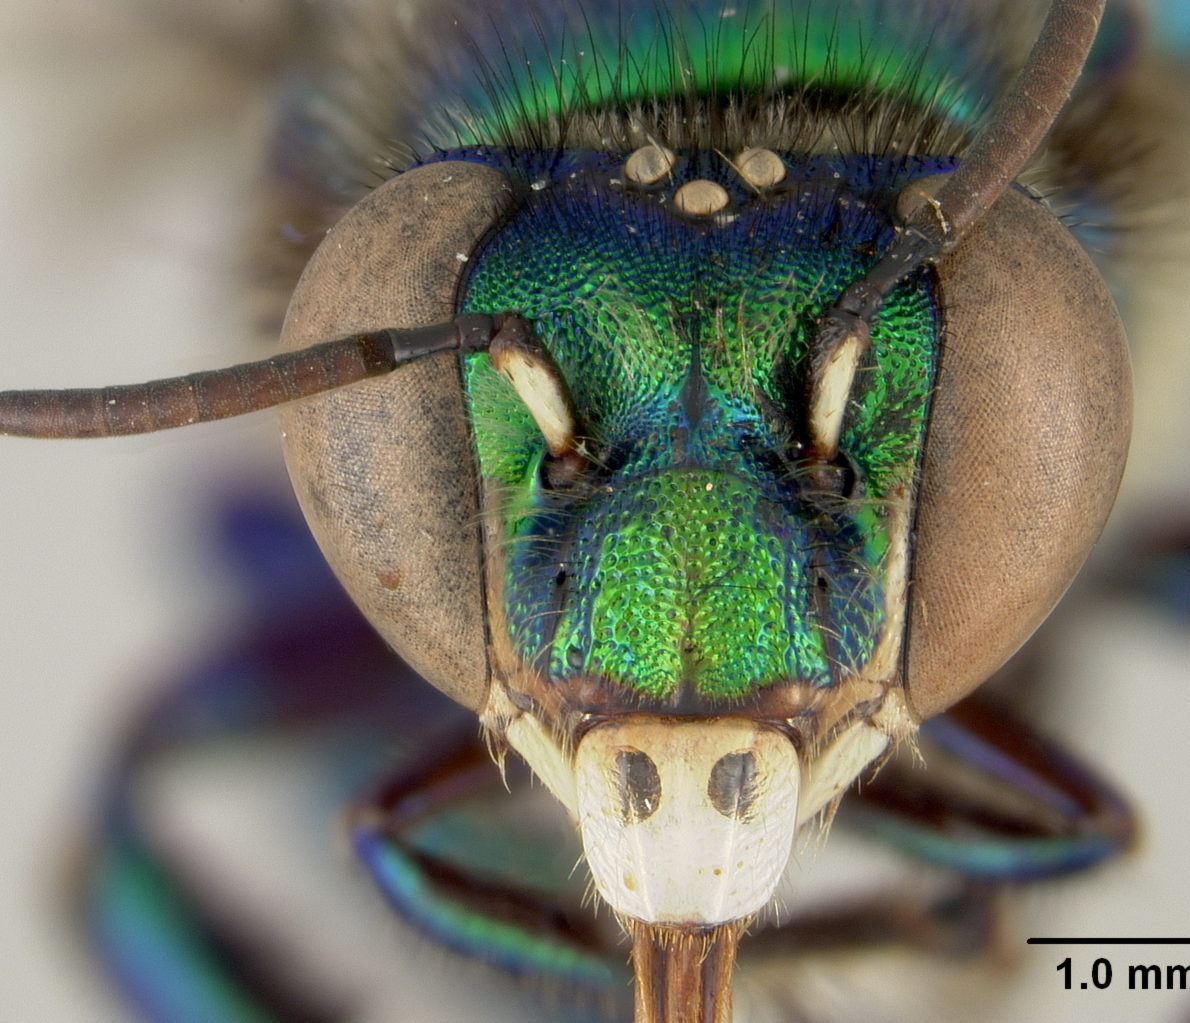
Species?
Euglossa inflata
